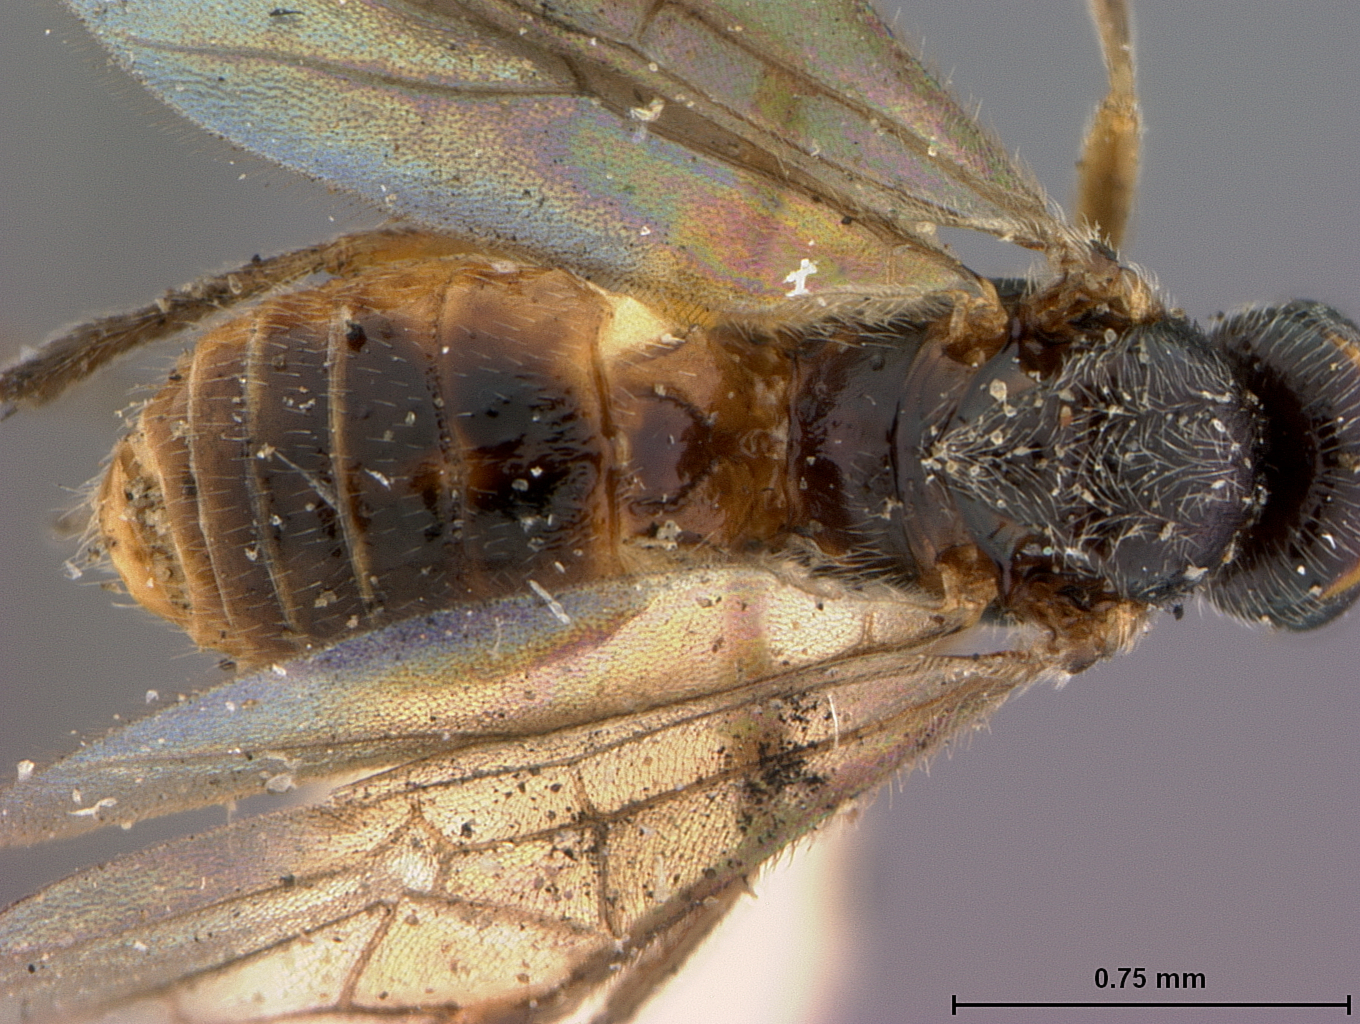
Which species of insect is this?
Habrobracon politiventris
